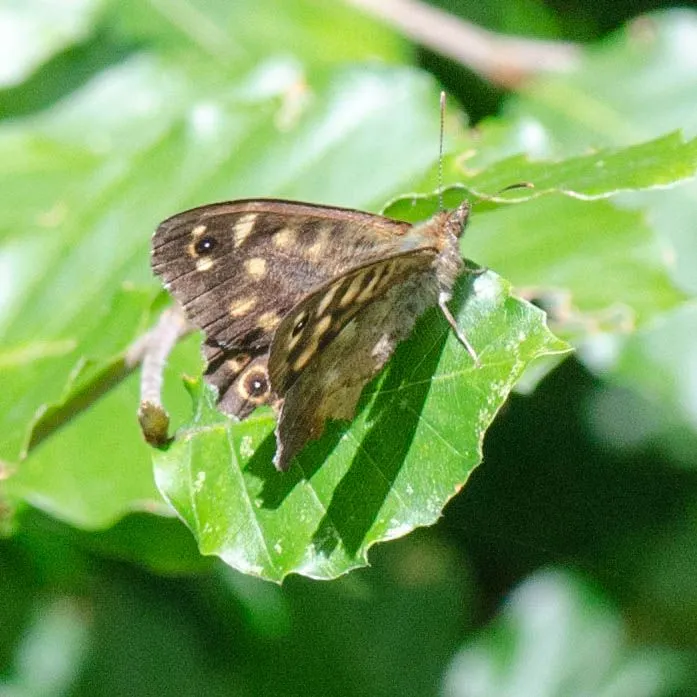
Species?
Pararge aegeria
